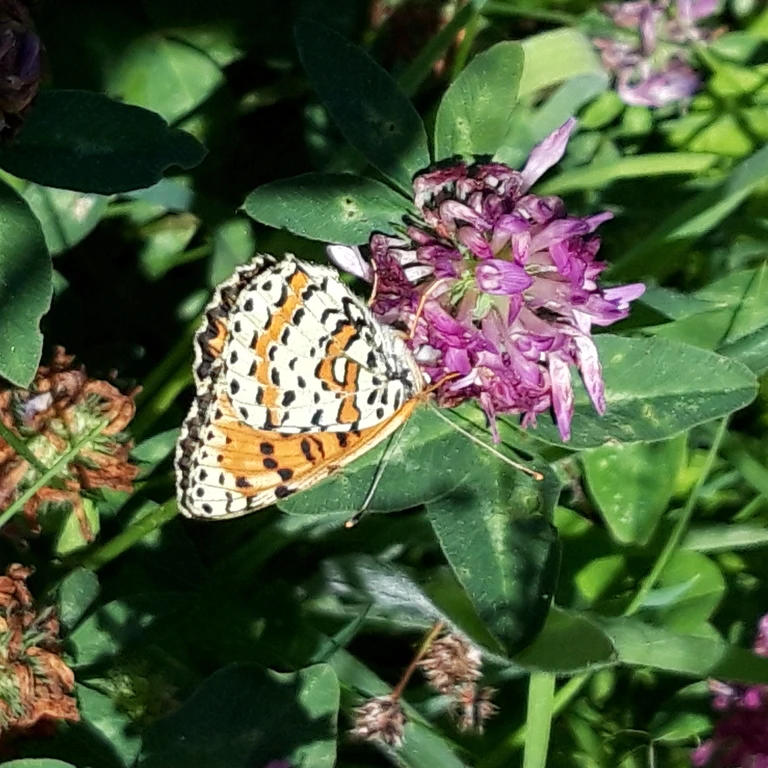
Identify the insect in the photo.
Melitaea didyma
